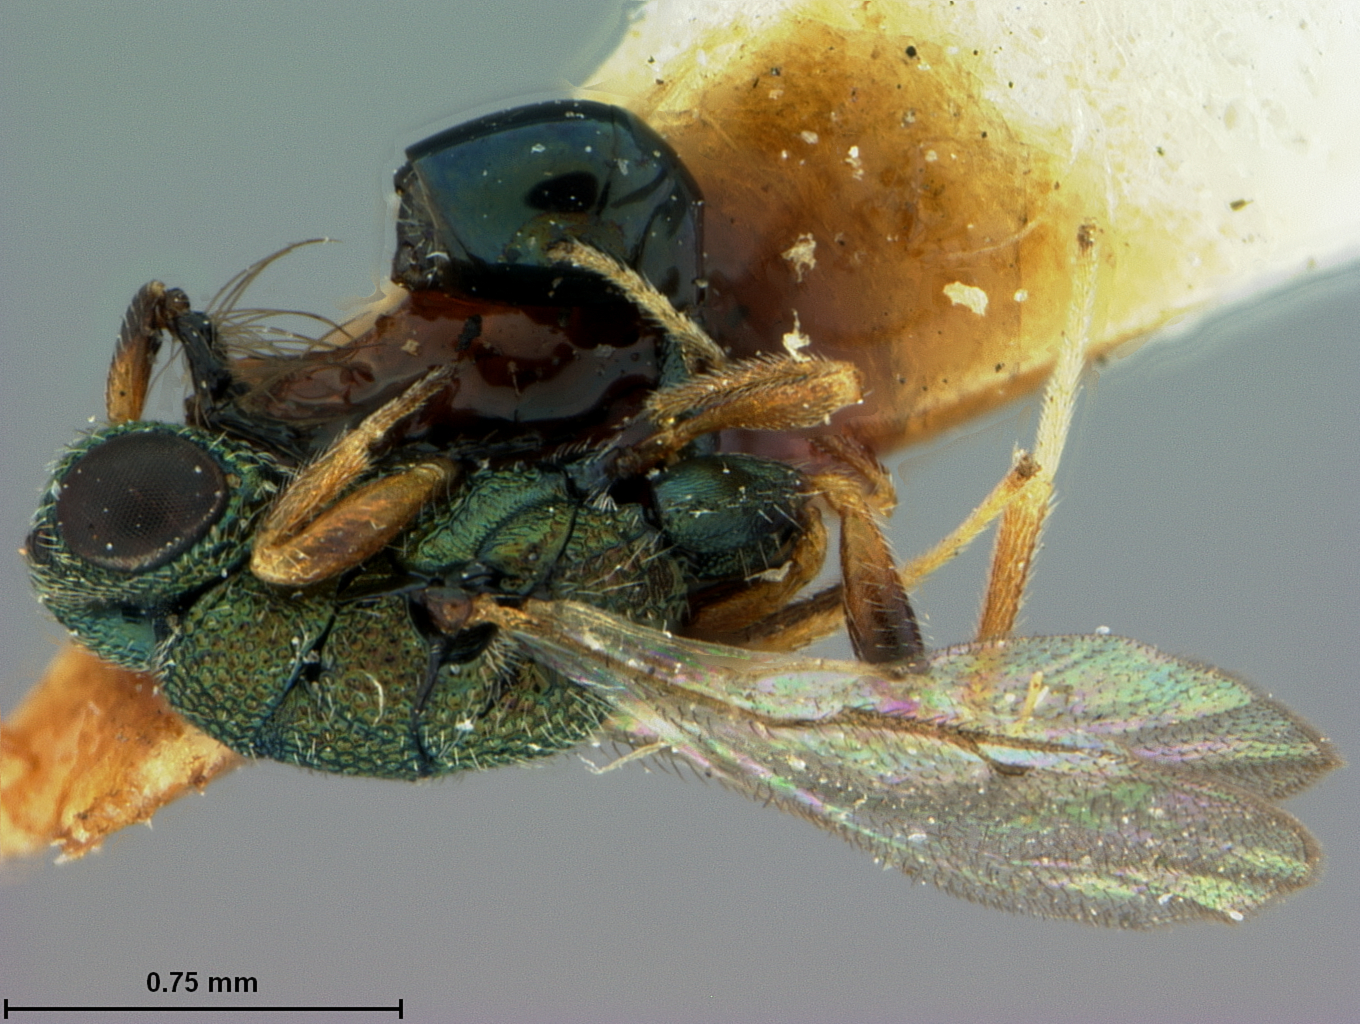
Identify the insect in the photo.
Chrysidea aurata
